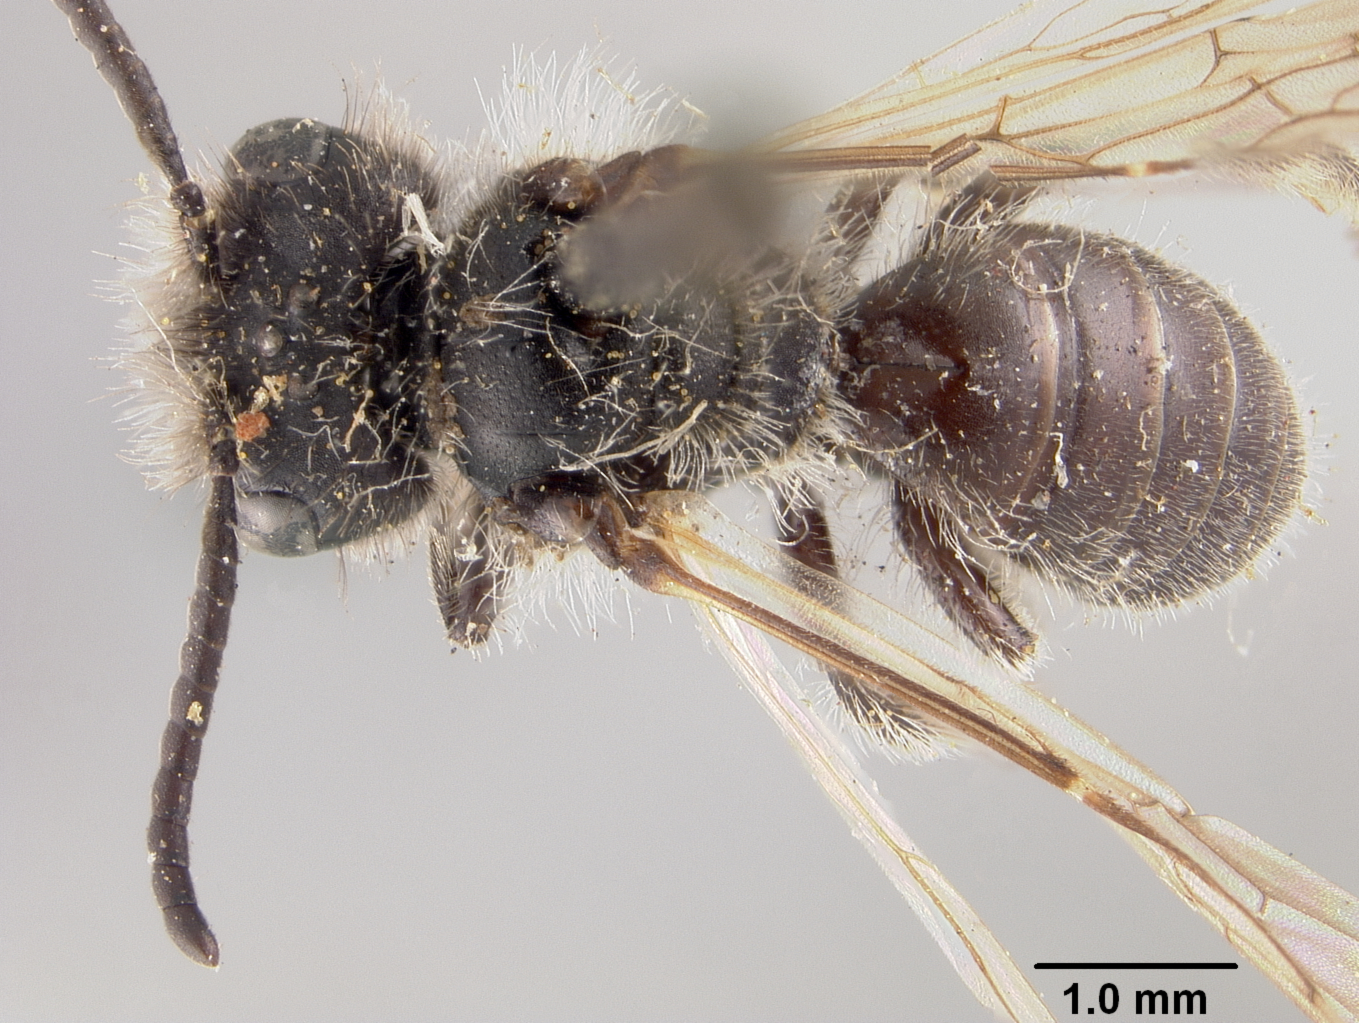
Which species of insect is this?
Panurginus morrisoni
